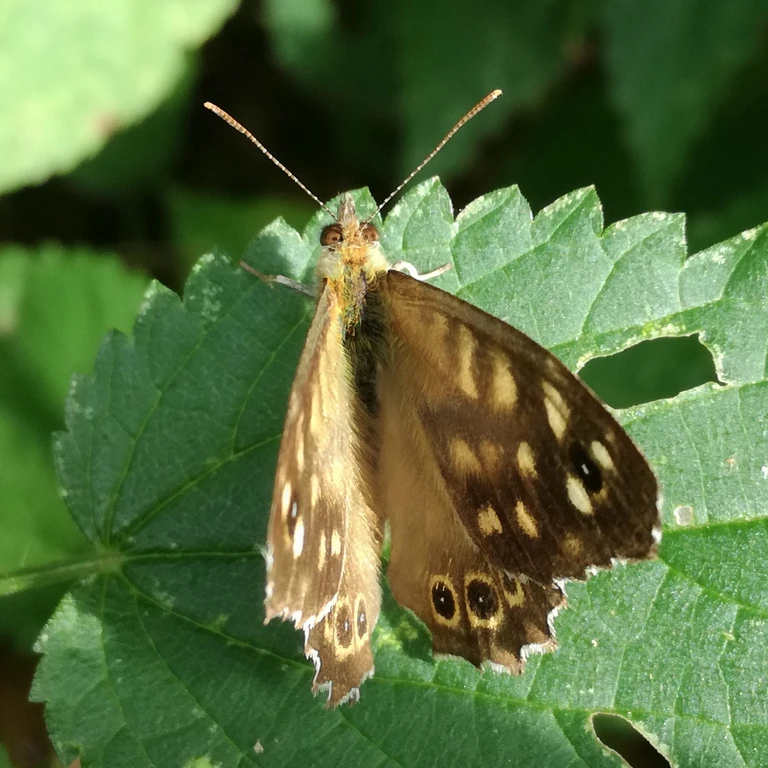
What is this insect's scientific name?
Pararge aegeria
